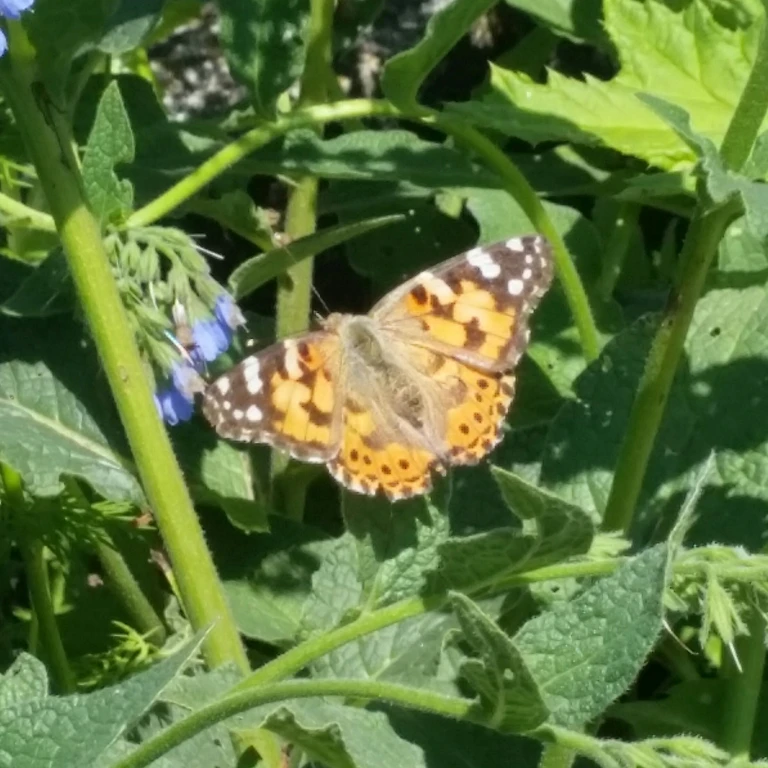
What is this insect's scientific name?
Vanessa cardui
